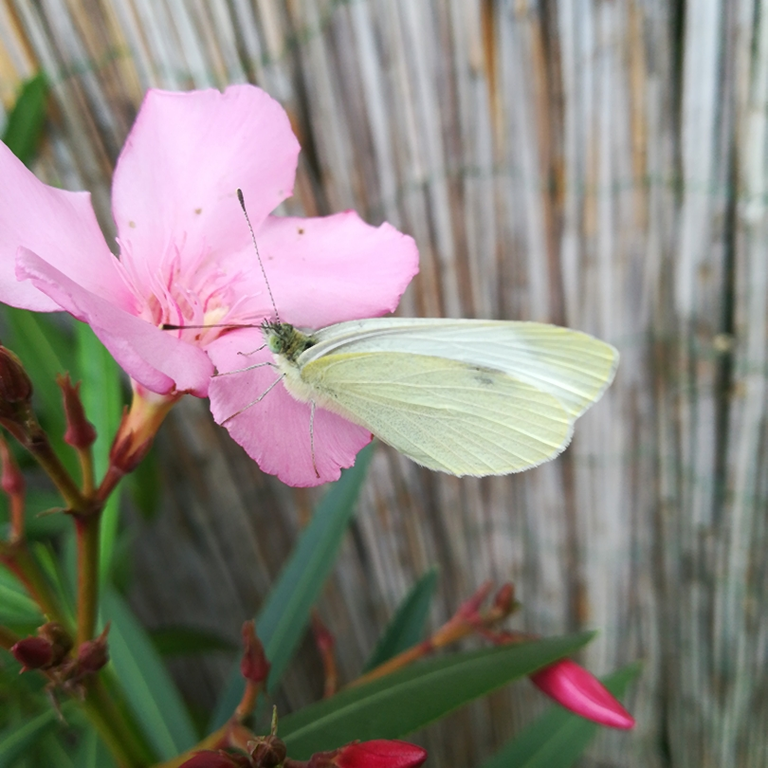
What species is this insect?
Pieris rapae
